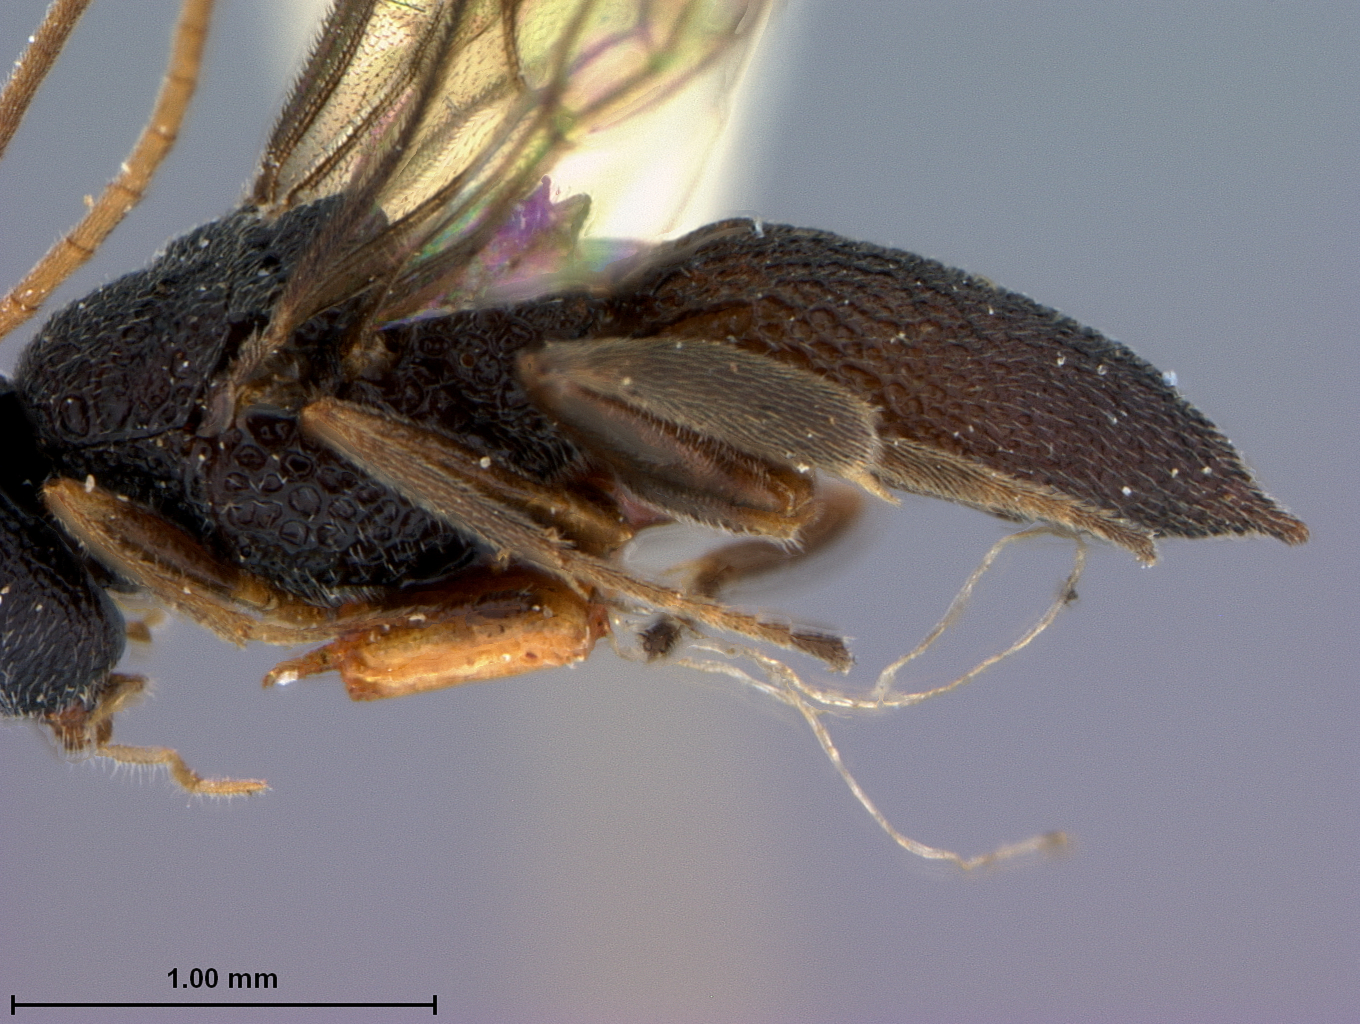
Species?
Cascogaster coelioxoides
